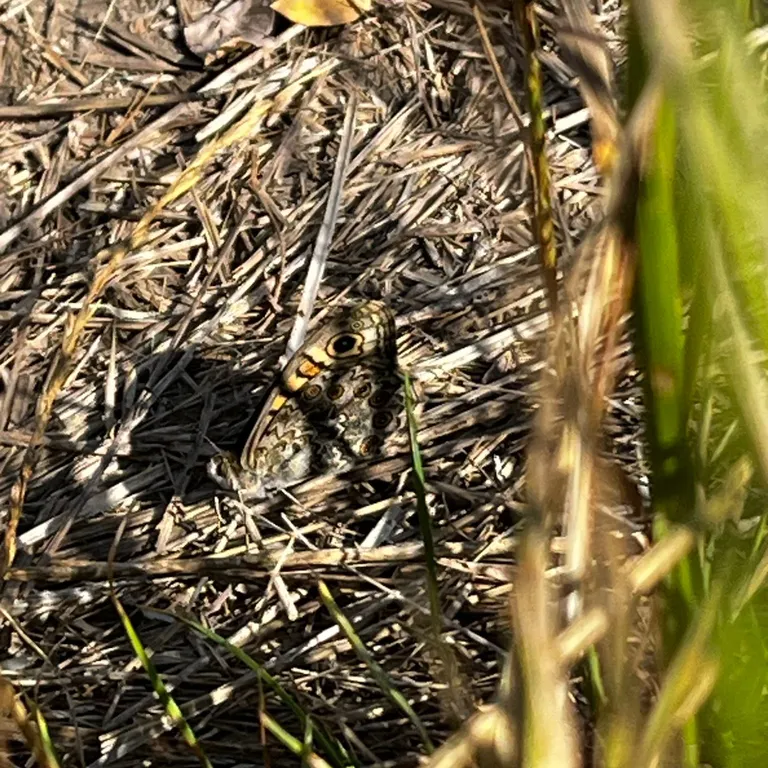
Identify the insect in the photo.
Lasiommata megera (also Pararge megera)
